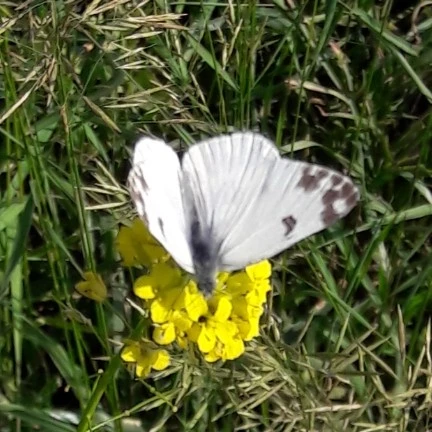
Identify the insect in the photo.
Pontia edusa
